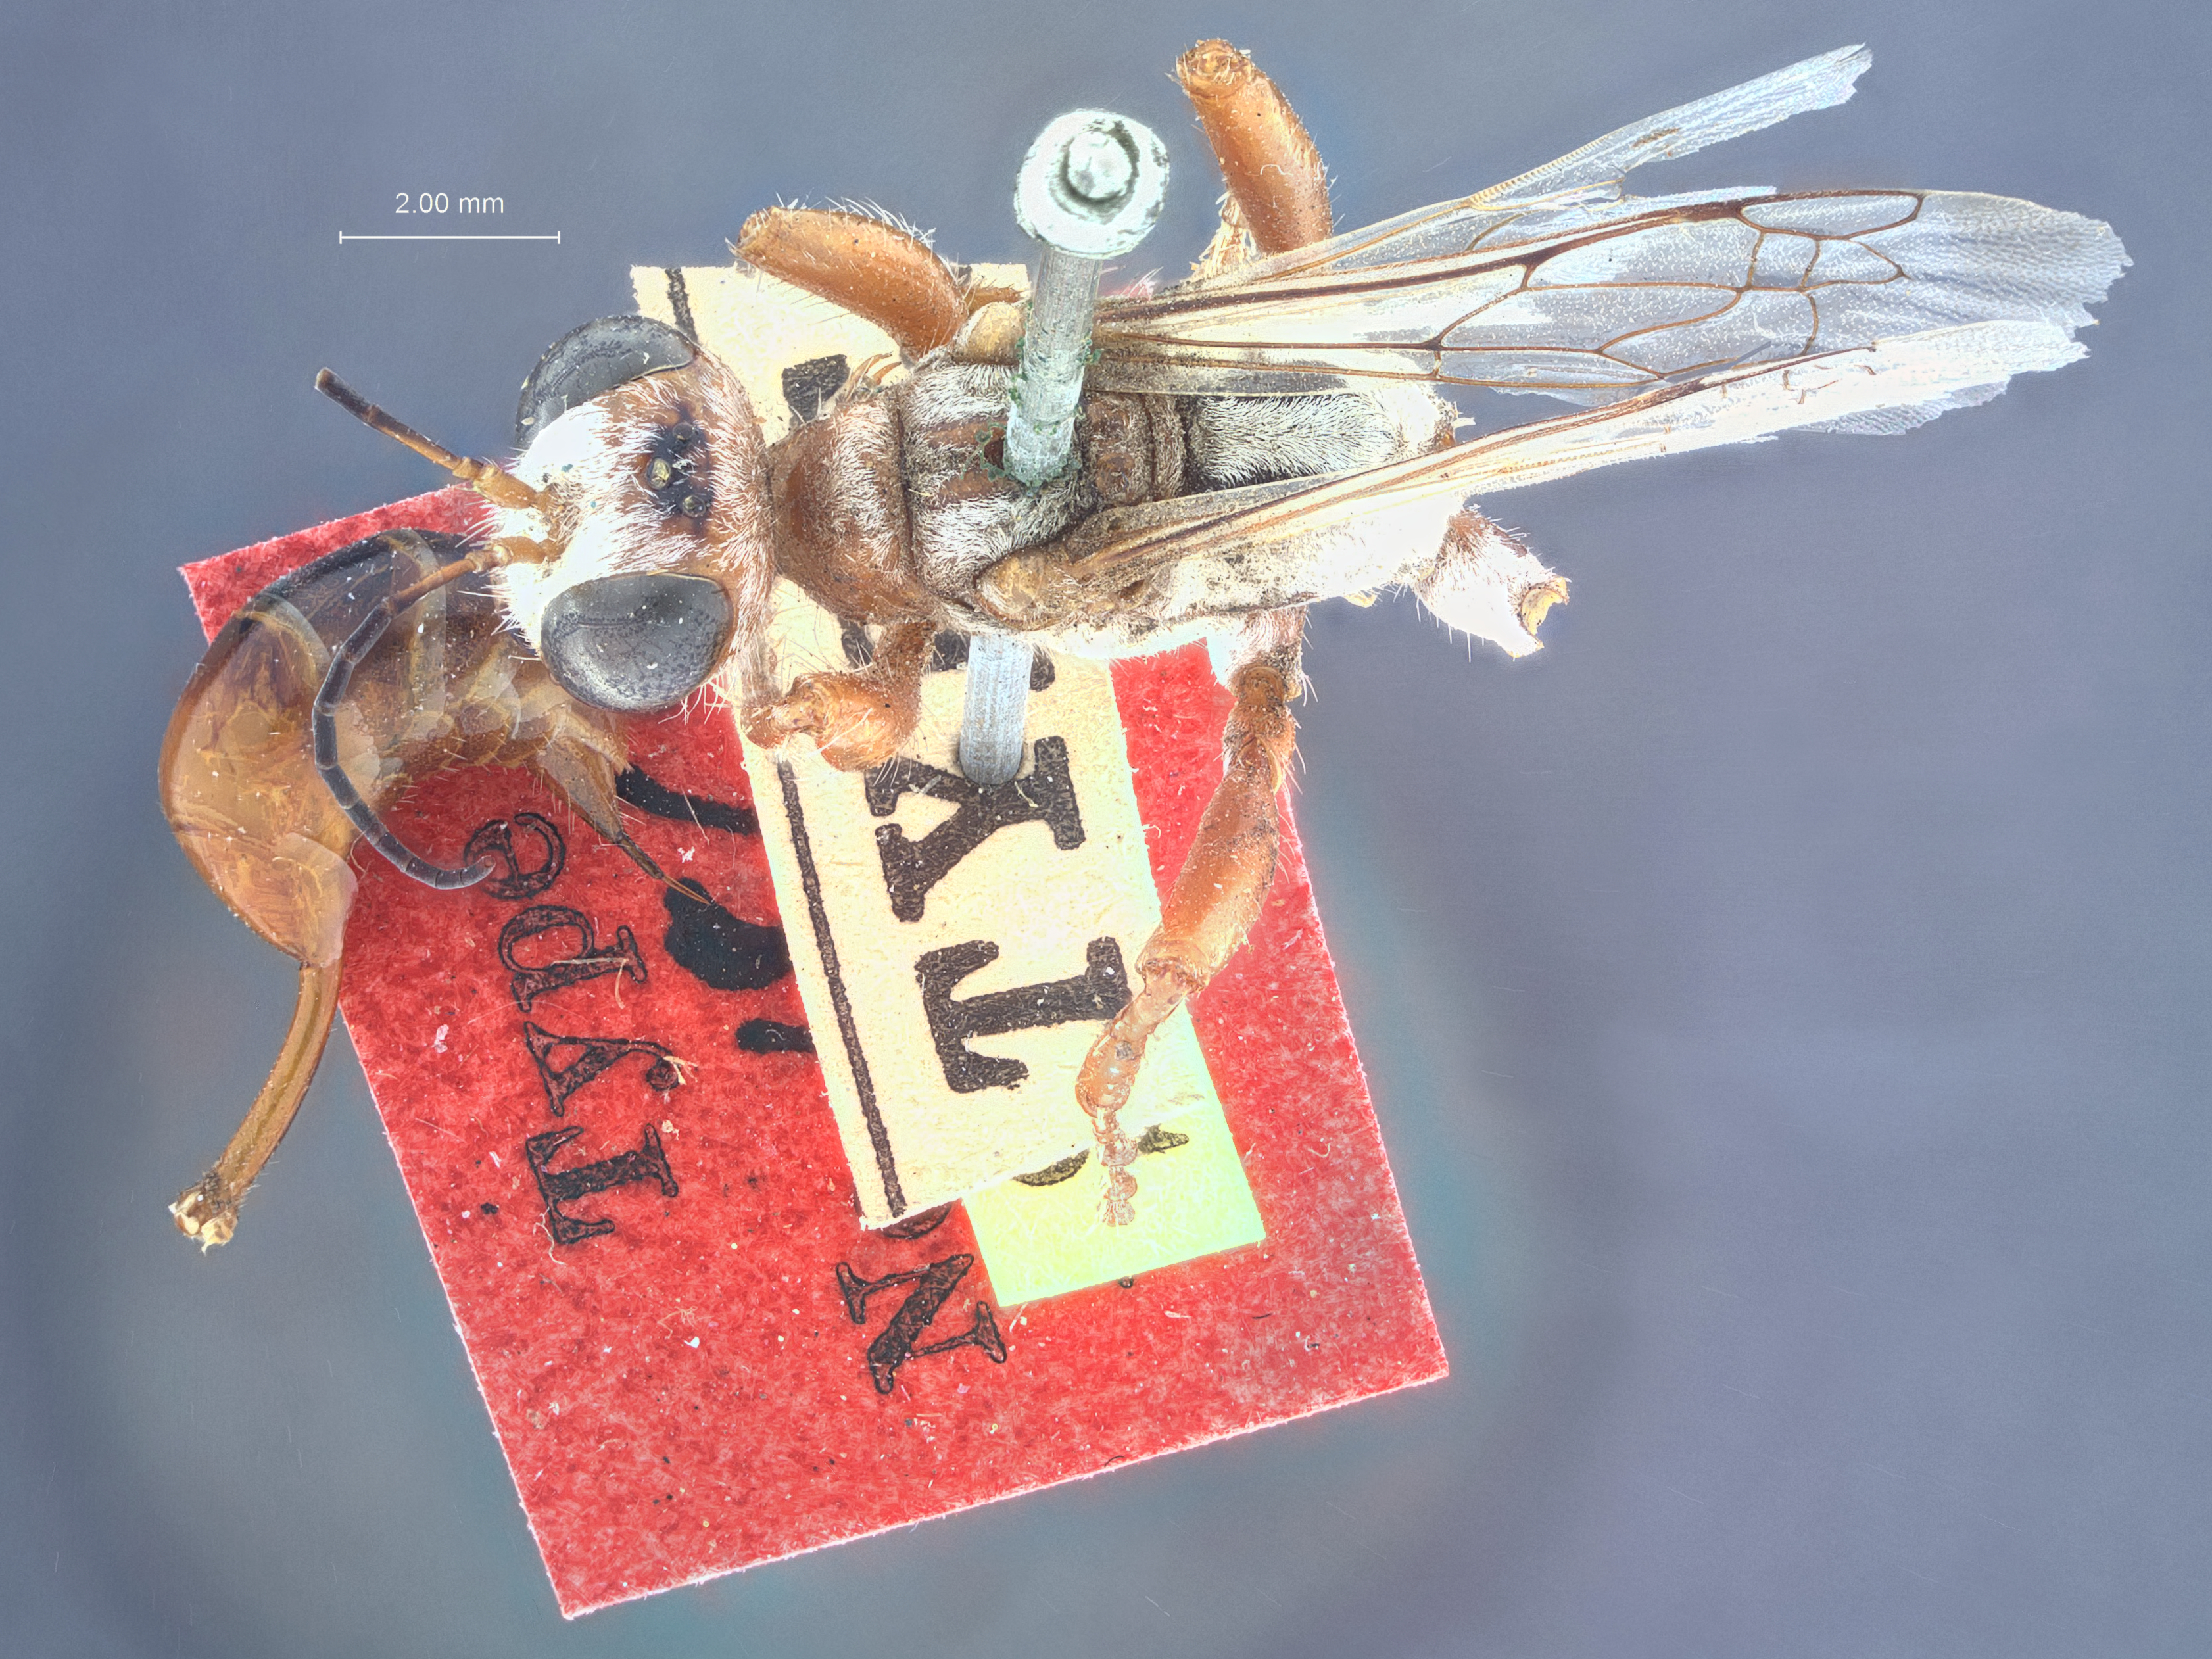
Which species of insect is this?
Sphex ferrugineus
